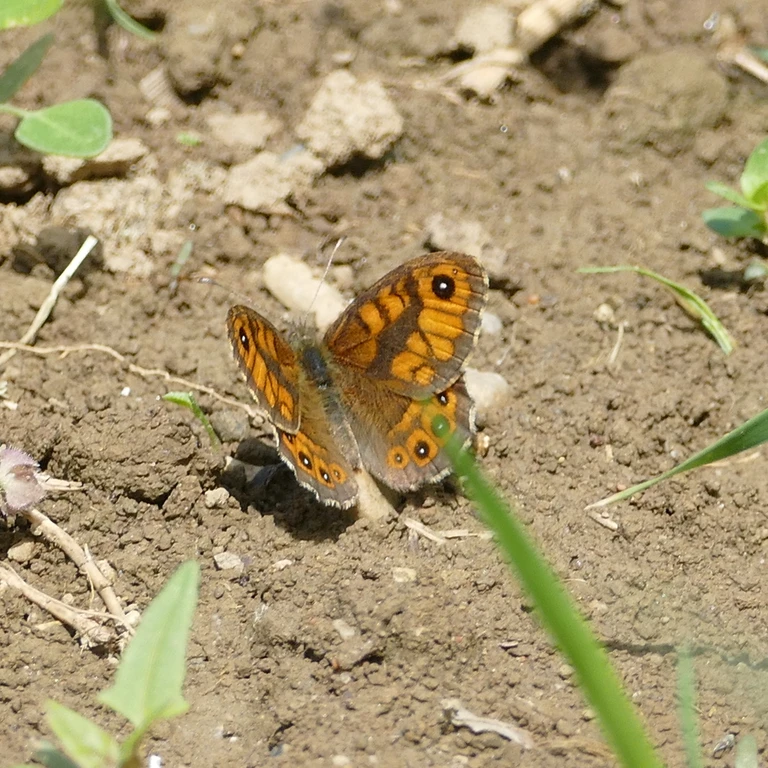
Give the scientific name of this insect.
Lasiommata megera (also Pararge megera)
